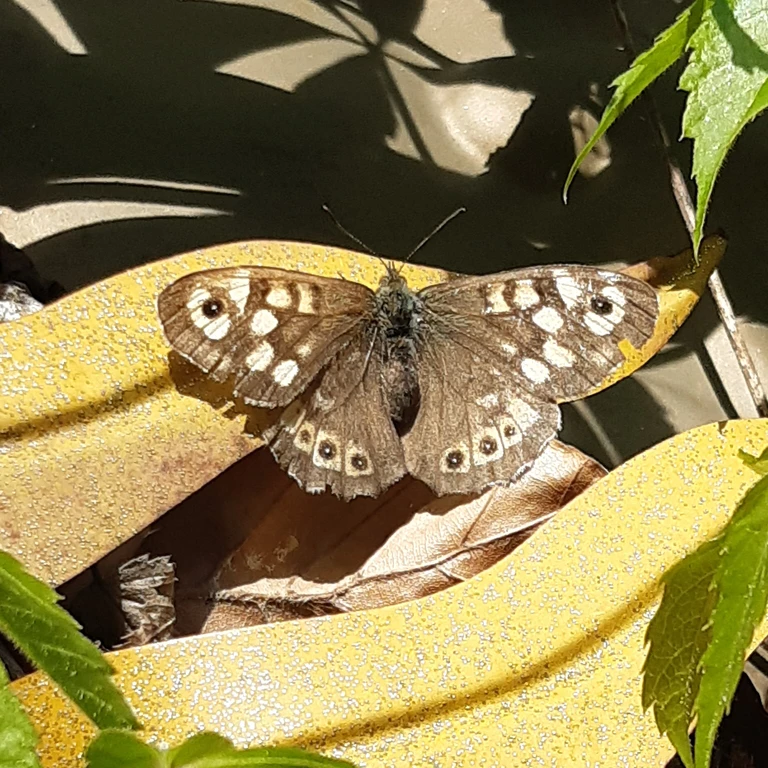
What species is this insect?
Pararge aegeria
